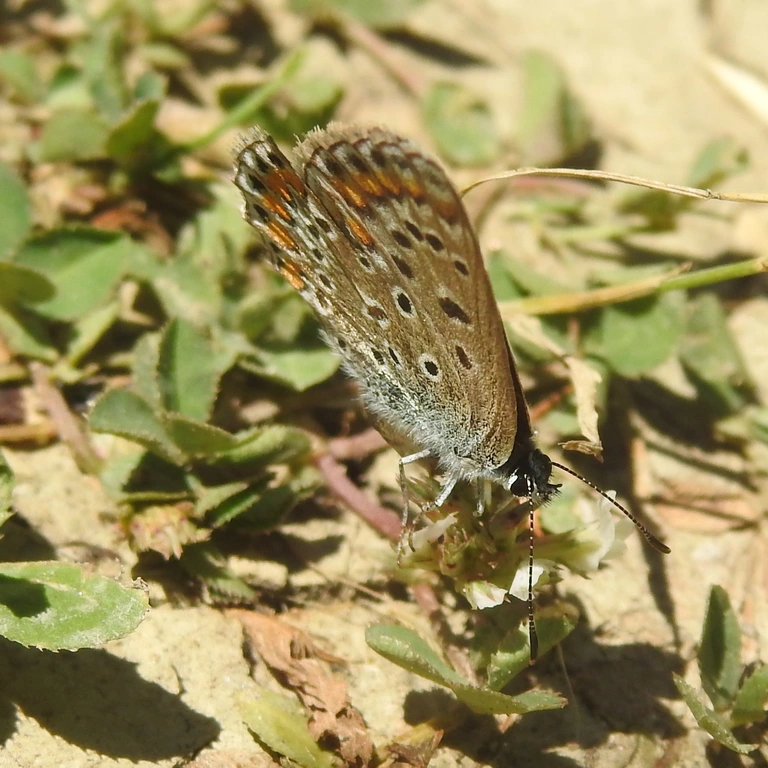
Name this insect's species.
Polyommatus icarus
